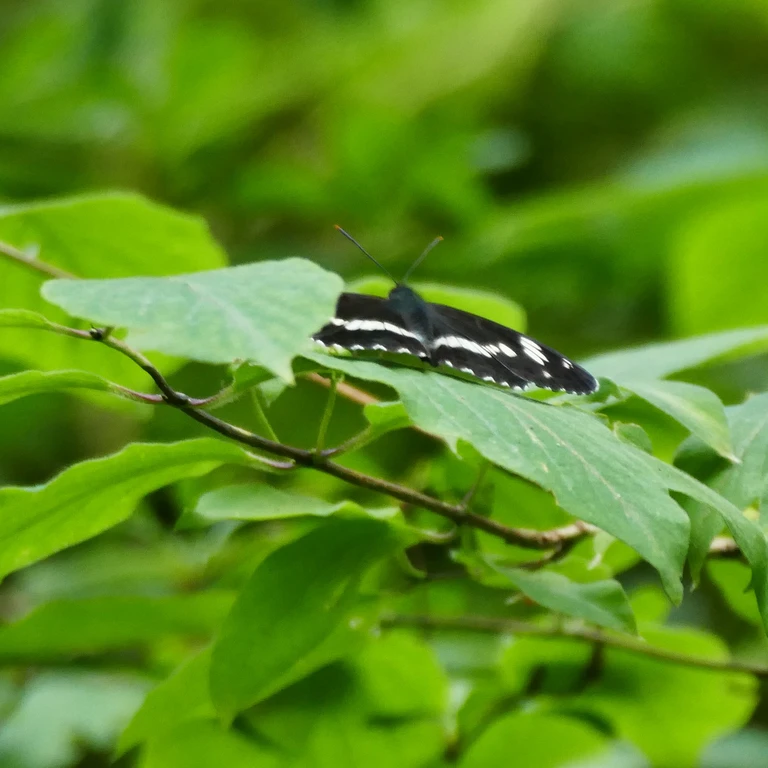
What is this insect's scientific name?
Limenitis camilla (also Ladoga camilla)
